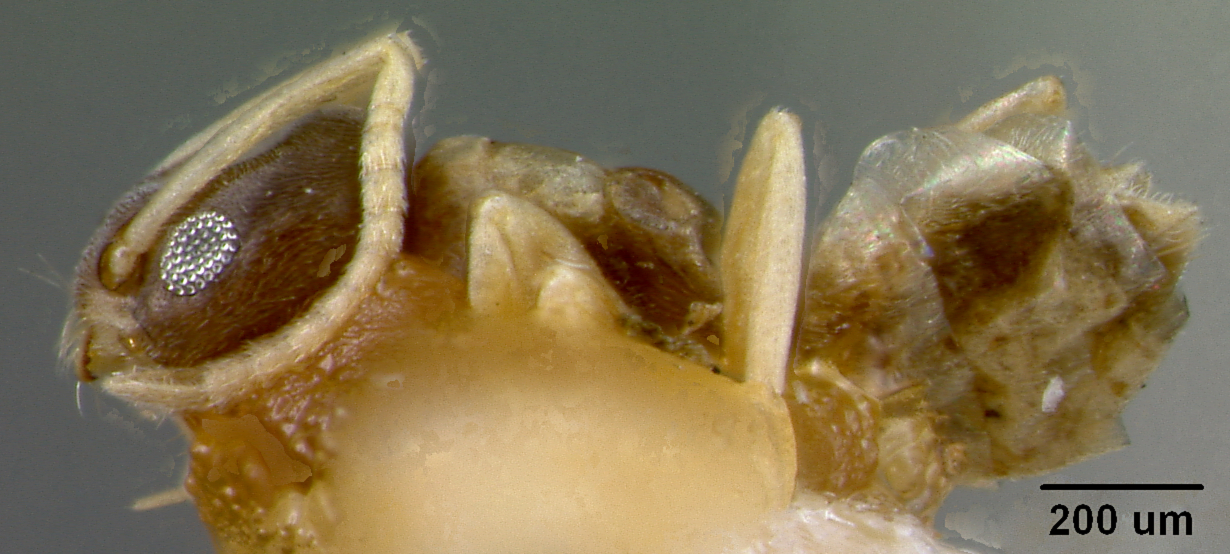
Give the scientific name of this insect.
Tapinoma melanocephalum
